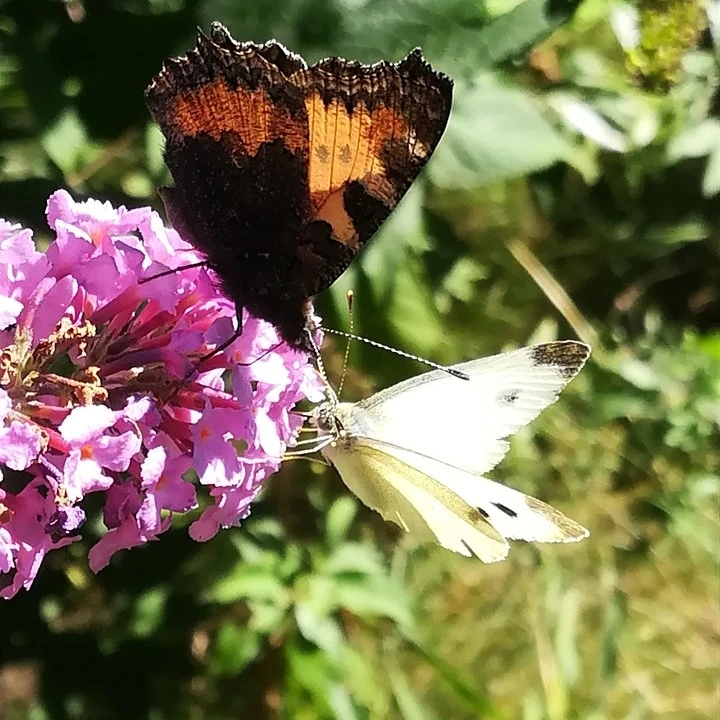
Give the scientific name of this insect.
Pieris rapae
